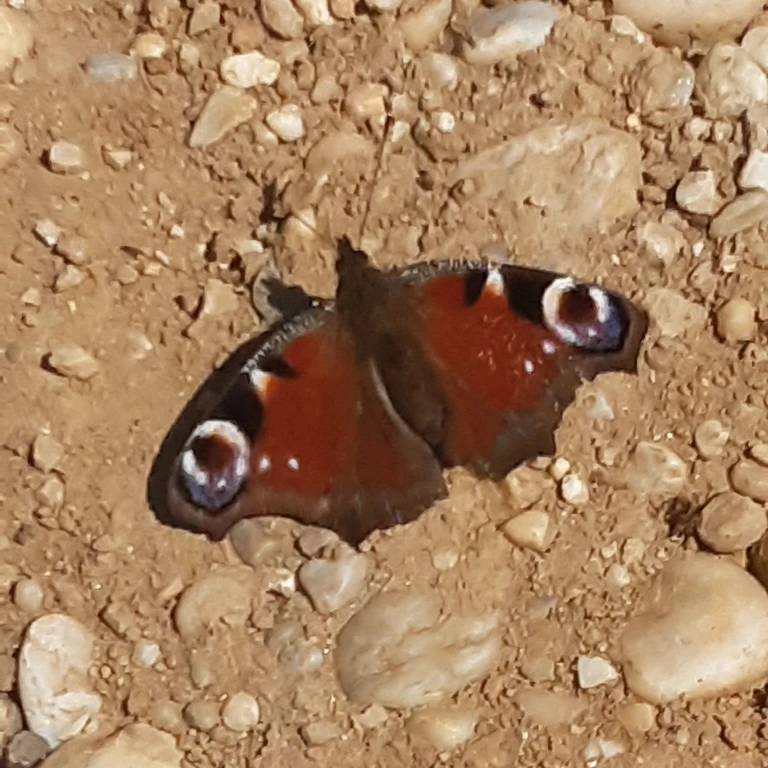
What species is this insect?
Aglais io
